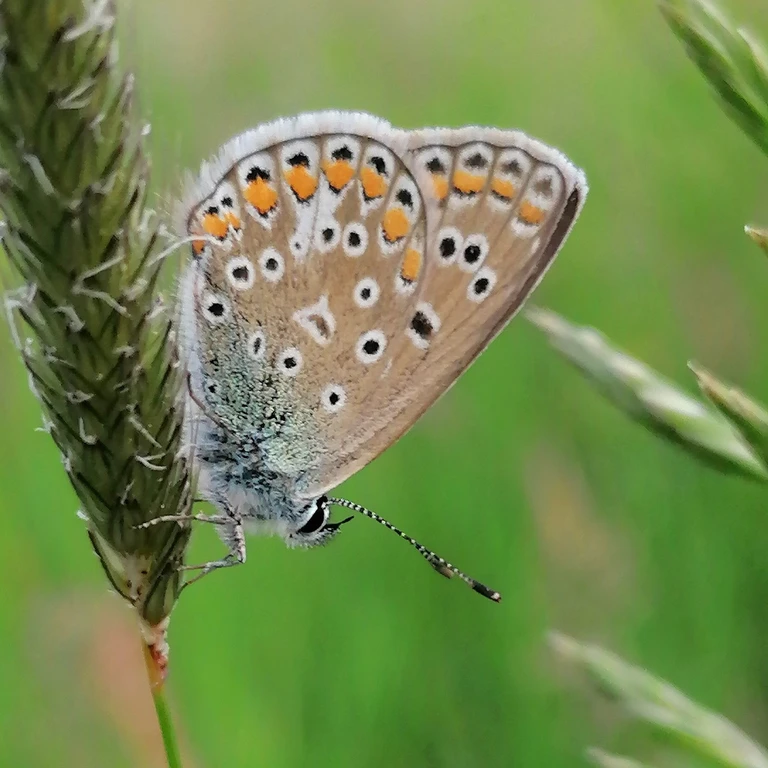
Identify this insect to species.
Polyommatus icarus
